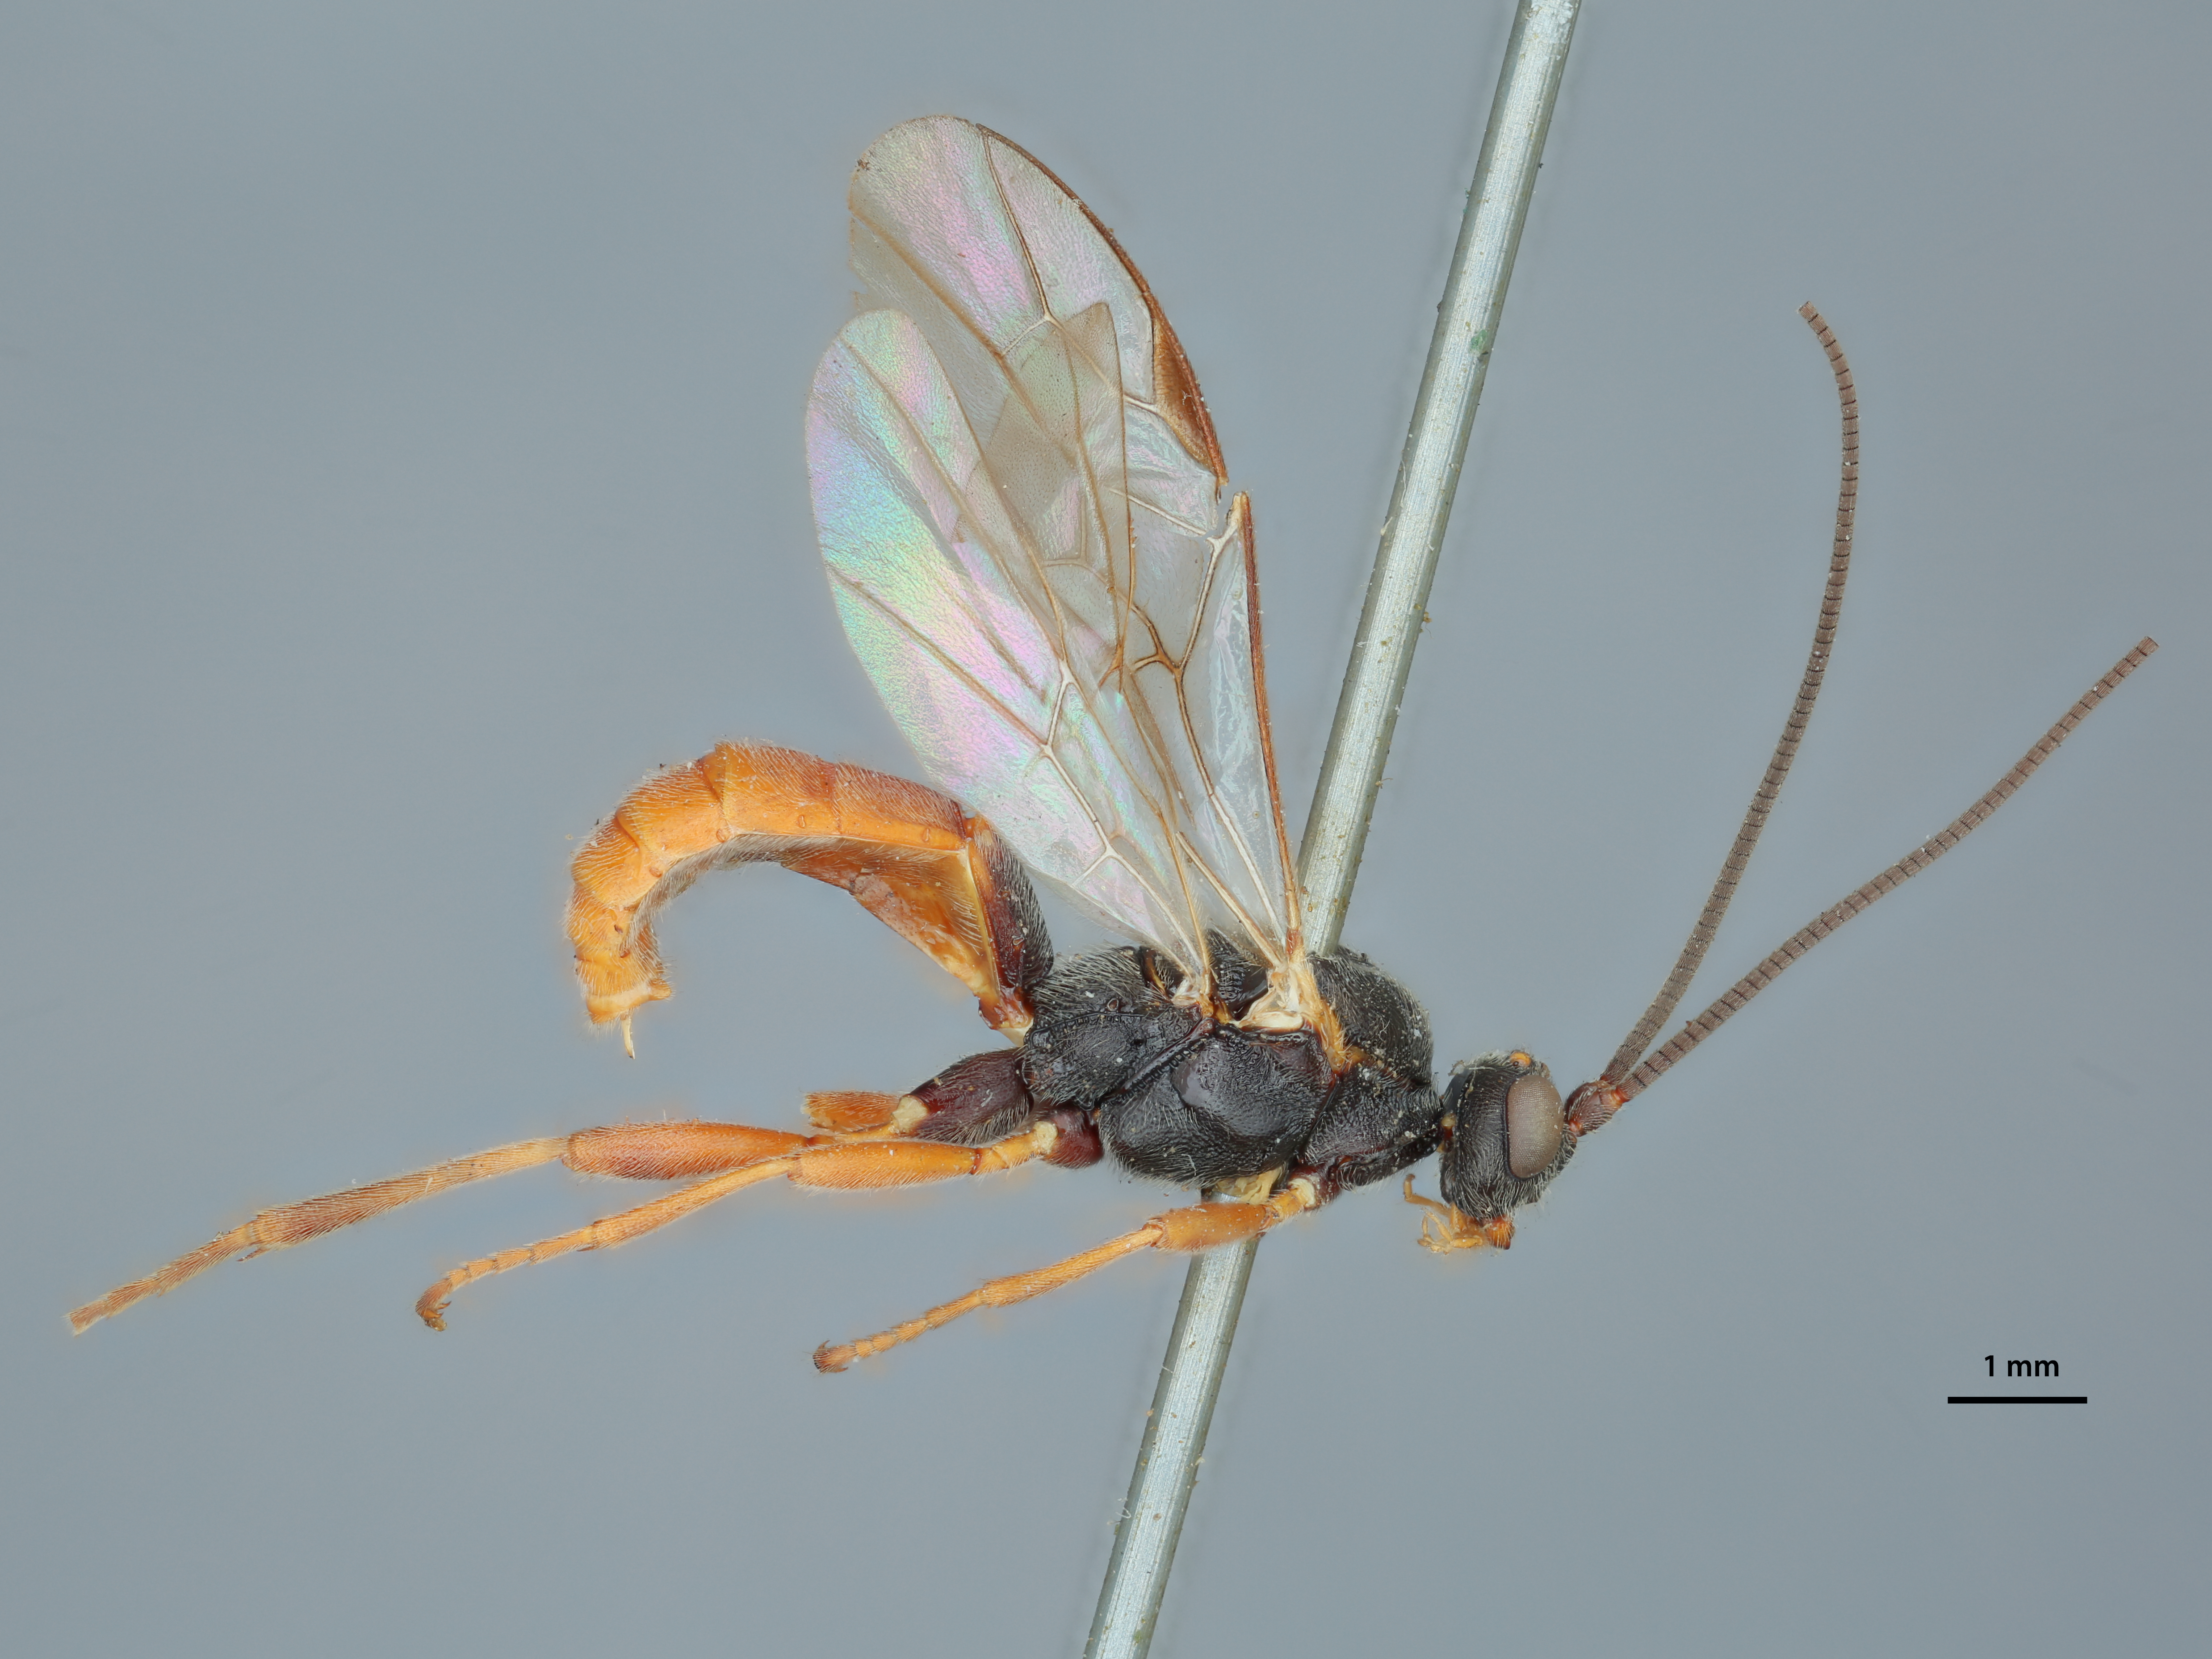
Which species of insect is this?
Phogas carinatus
